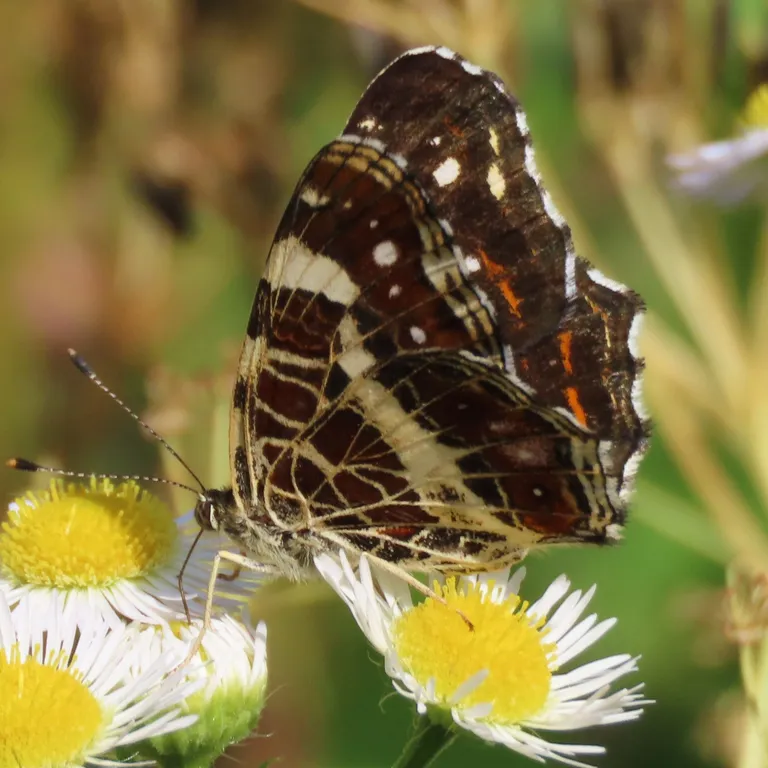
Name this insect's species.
Araschnia levana
